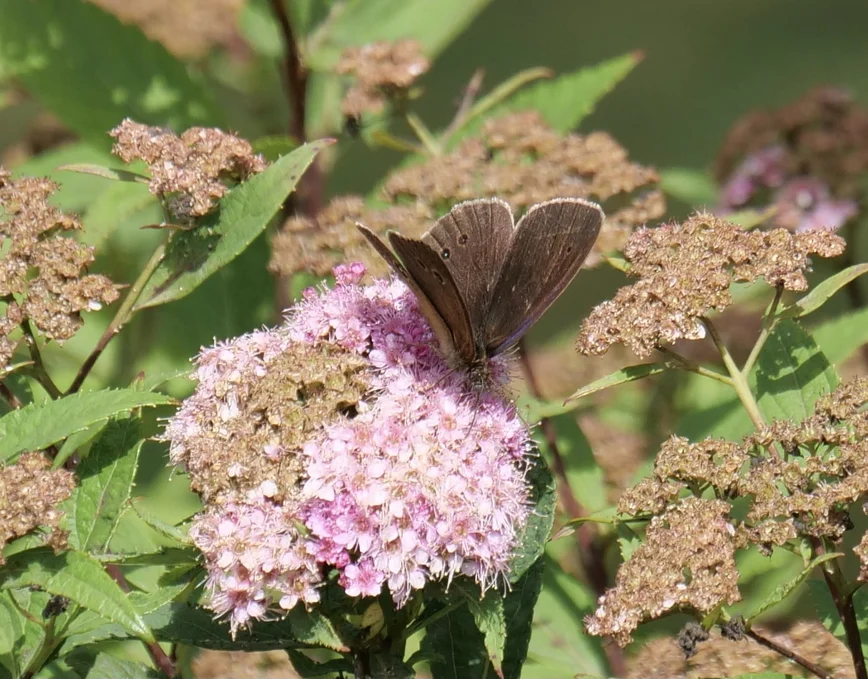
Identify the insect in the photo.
Aphantopus hyperantus
